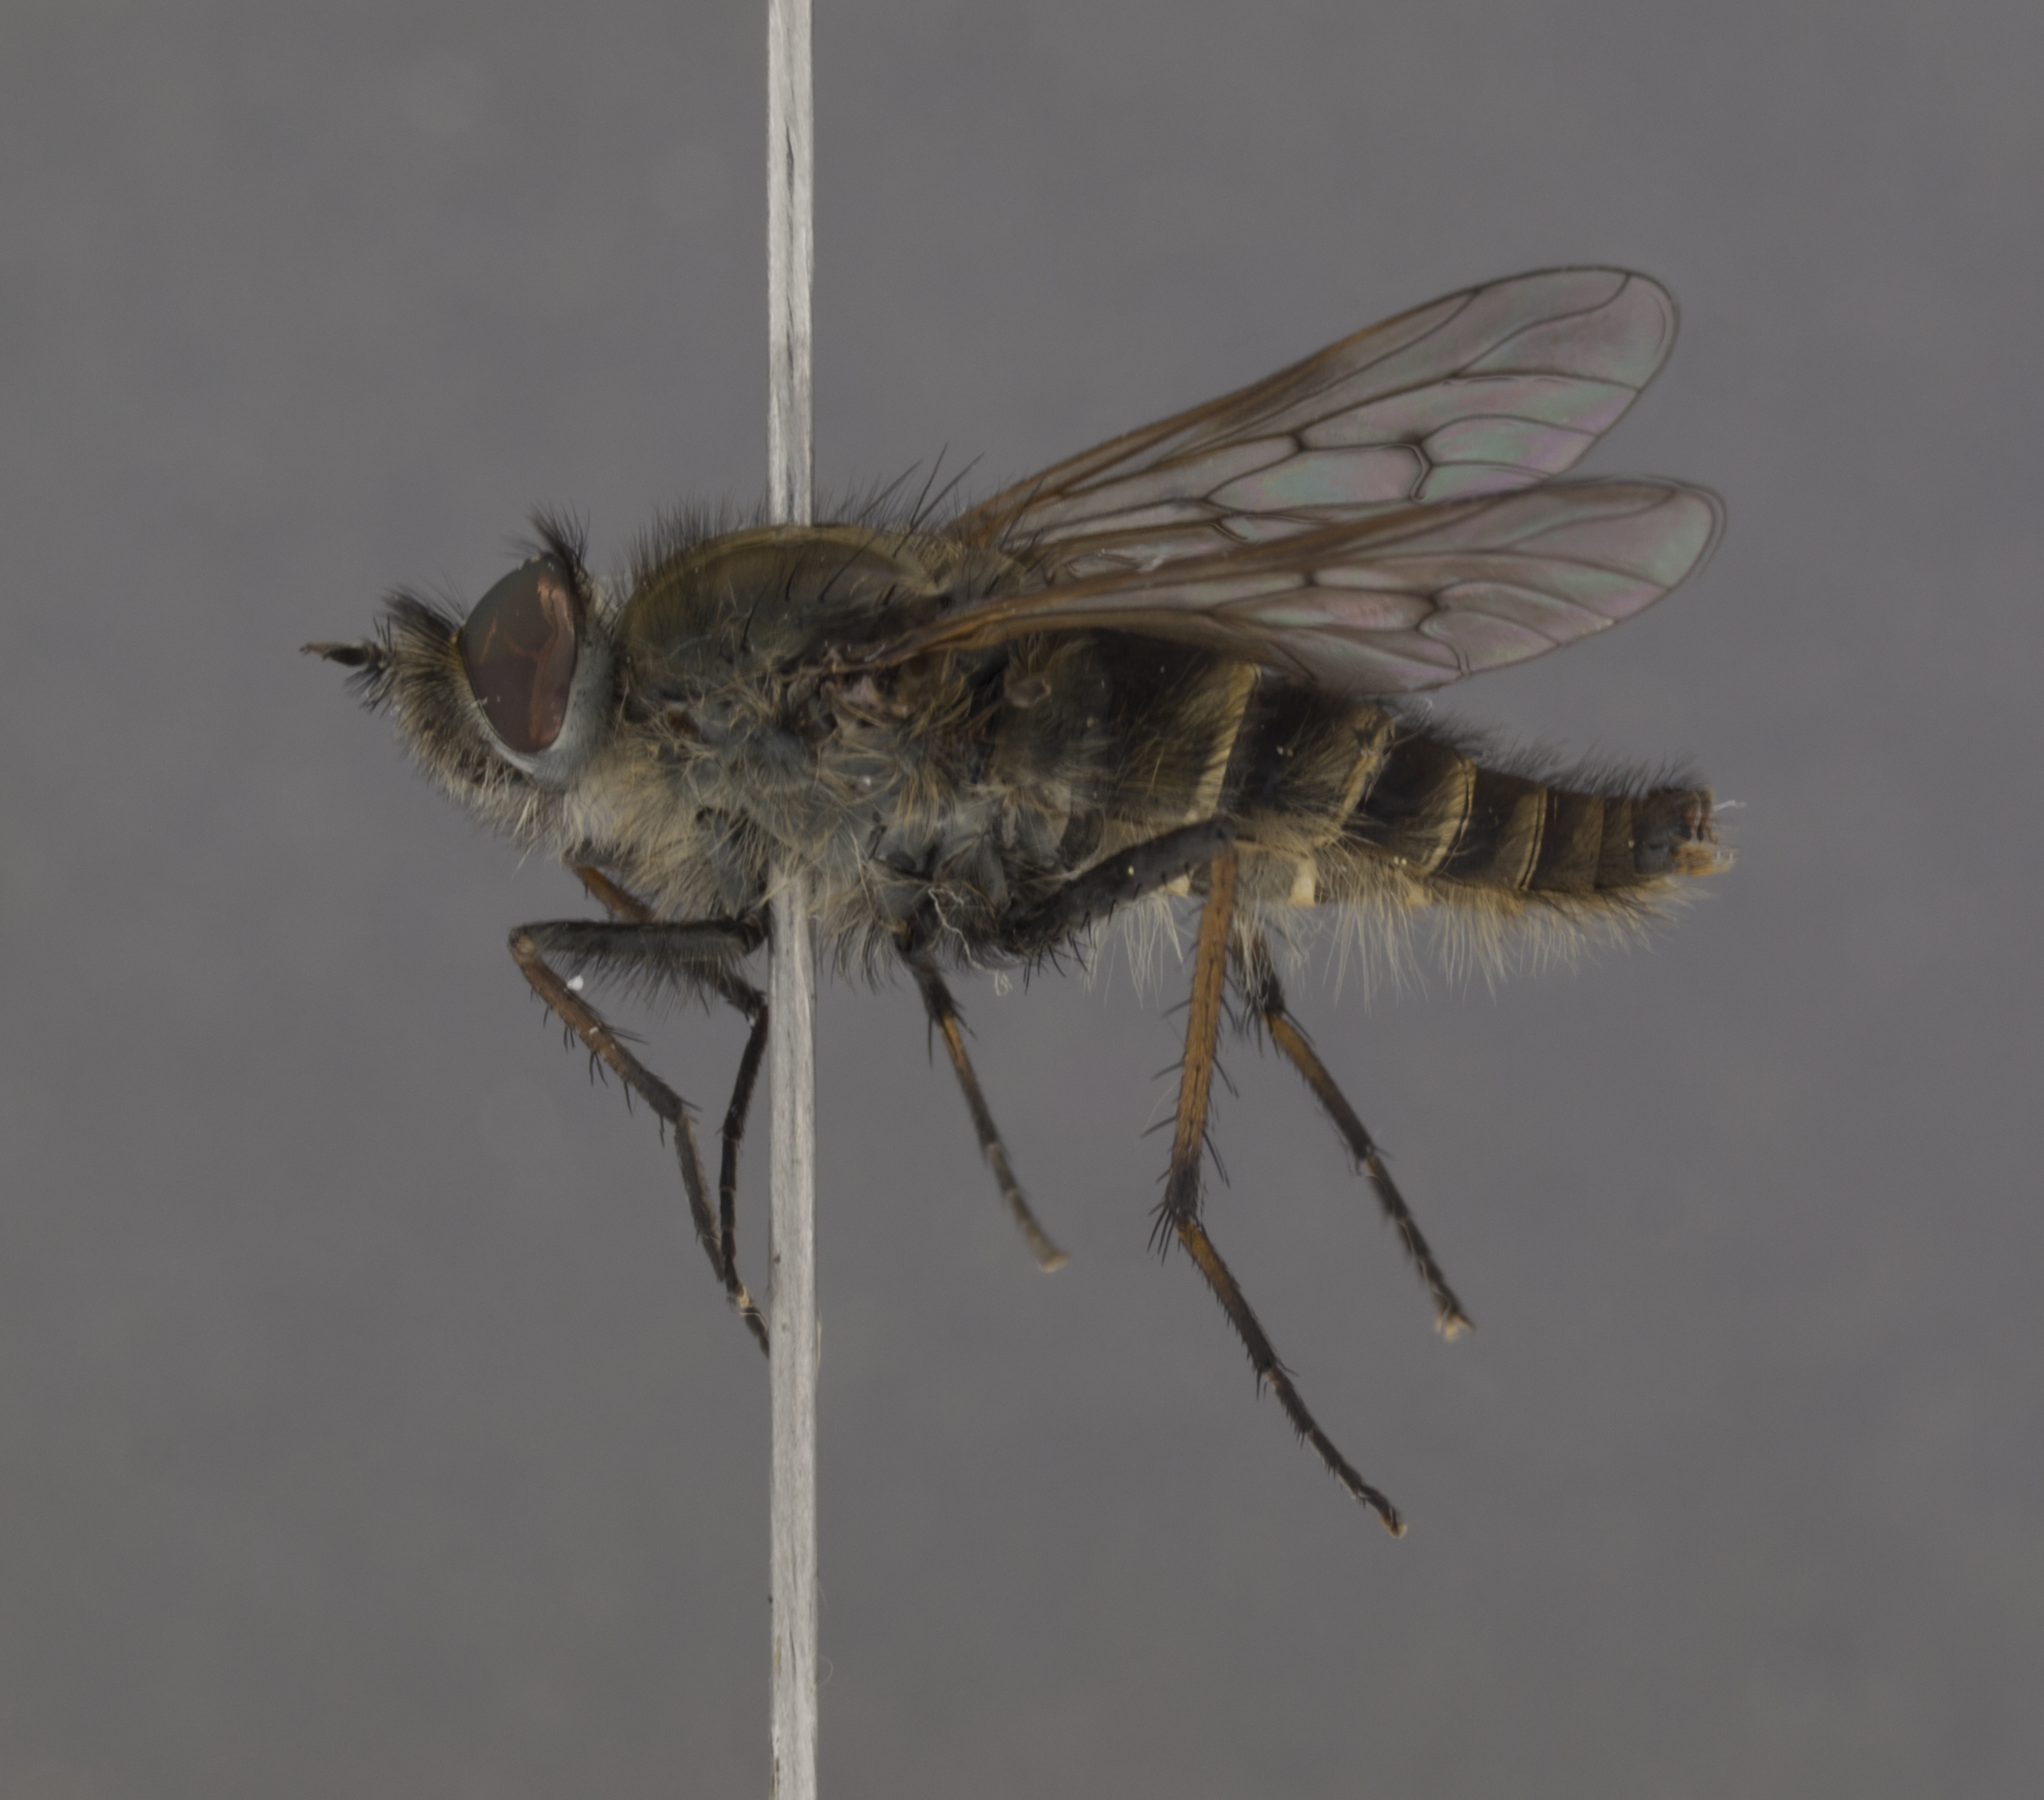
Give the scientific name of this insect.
Thereva plebeja
